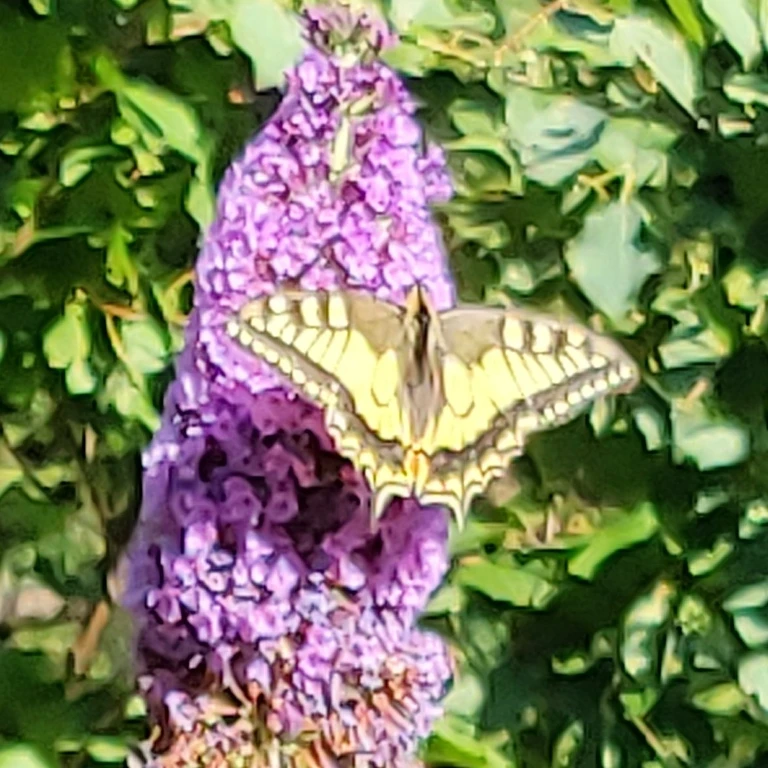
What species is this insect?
Papilio machaon
